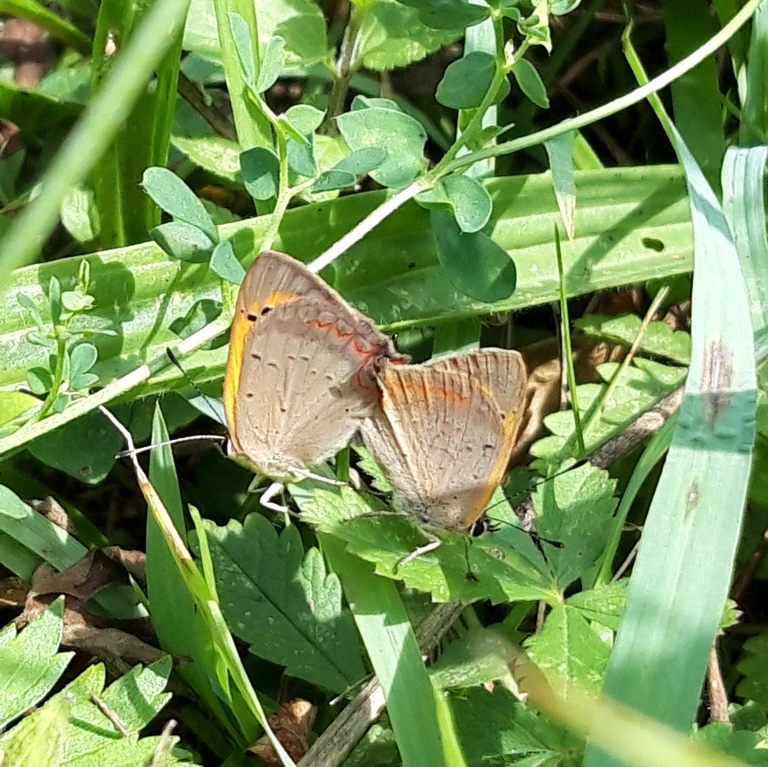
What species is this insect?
Lycaena phlaeas
